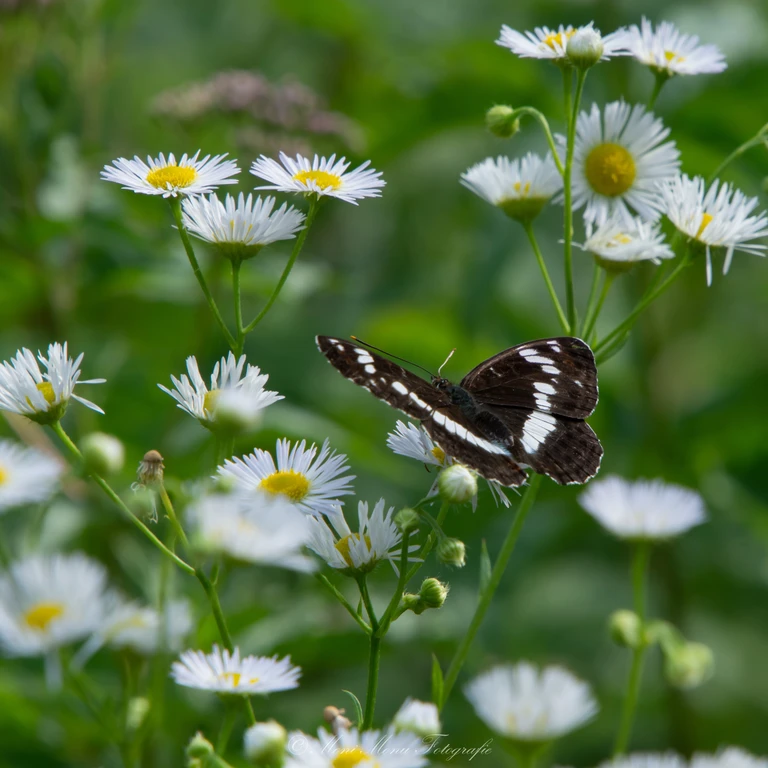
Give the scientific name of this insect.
Limenitis camilla (also Ladoga camilla)
